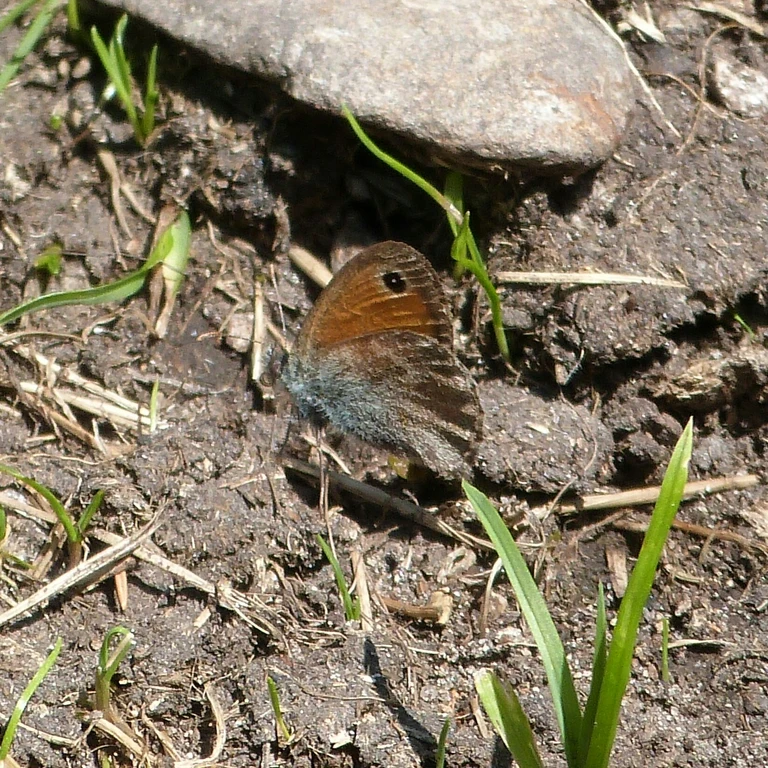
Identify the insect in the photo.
Coenonympha pamphilus
